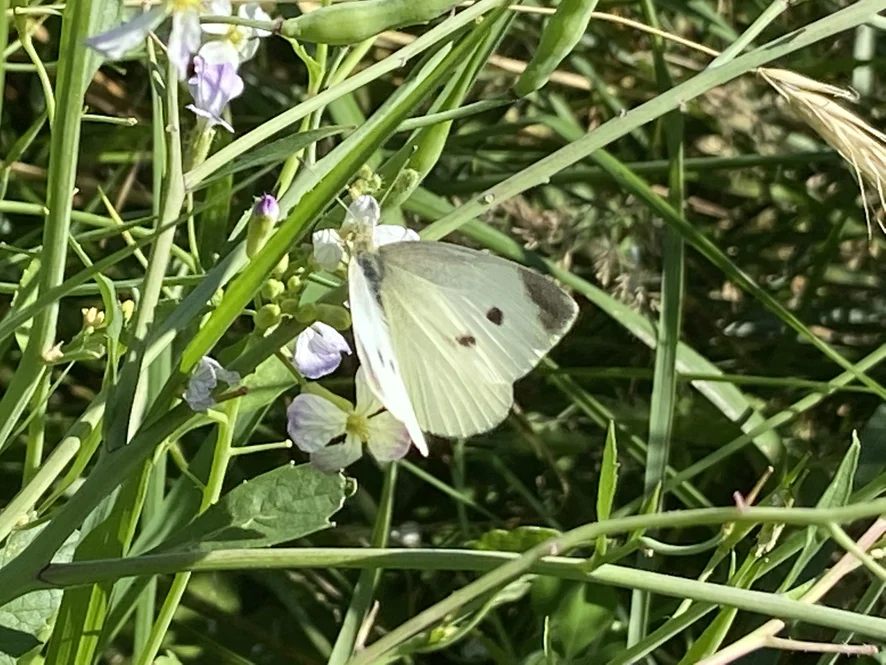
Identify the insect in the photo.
Pieris rapae
